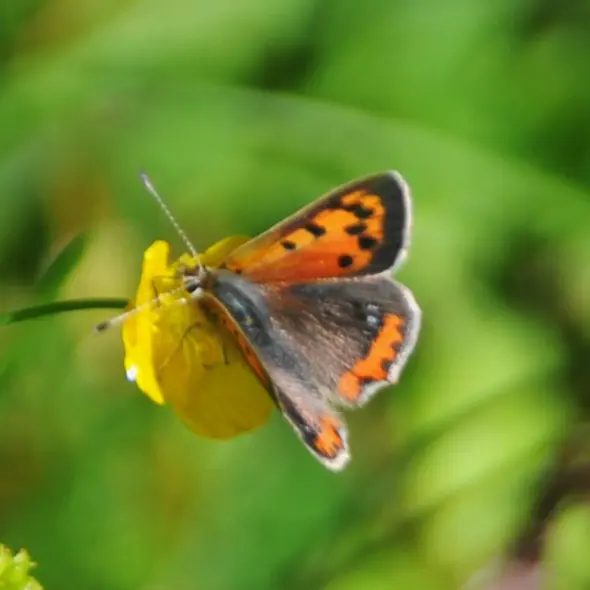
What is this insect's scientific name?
Lycaena phlaeas
